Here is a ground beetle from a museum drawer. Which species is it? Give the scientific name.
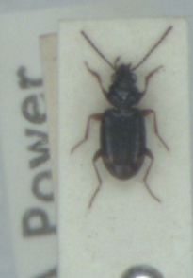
Bembidion guttula
